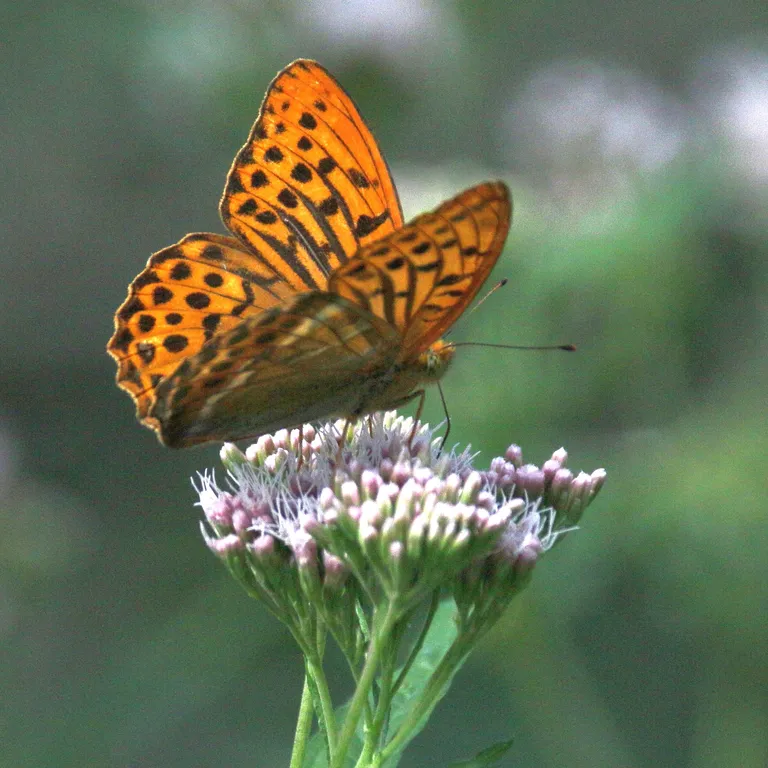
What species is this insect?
Argynnis paphia
